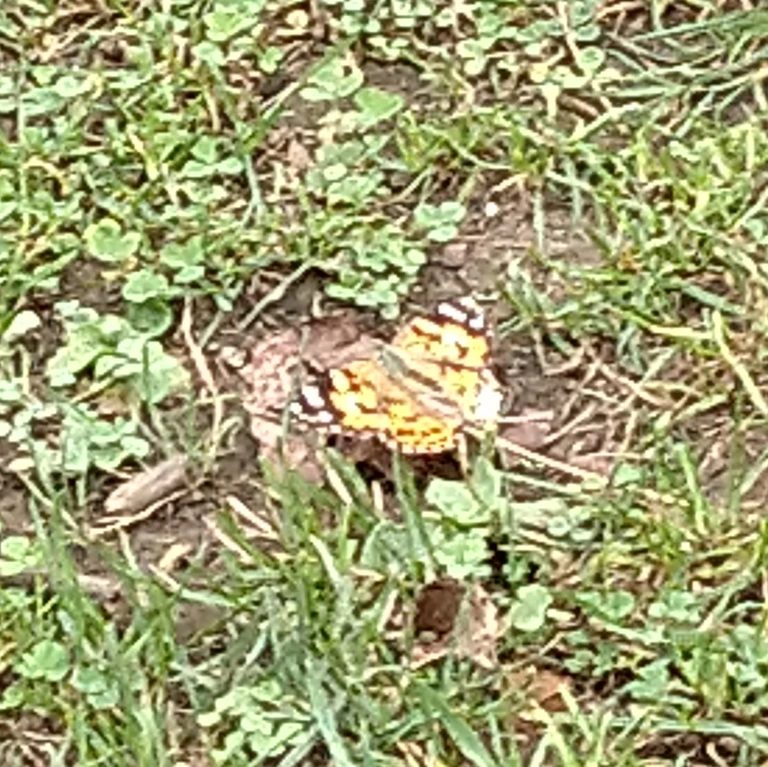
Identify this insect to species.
Vanessa cardui
